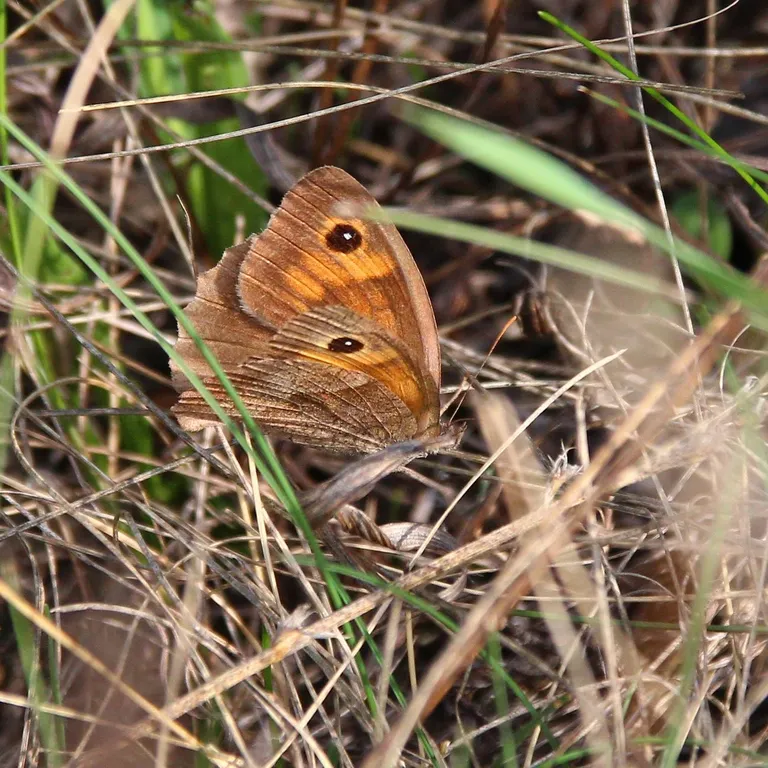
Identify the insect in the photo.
Maniola jurtina
